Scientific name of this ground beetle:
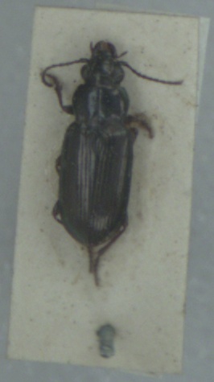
Pogonus littoralis
